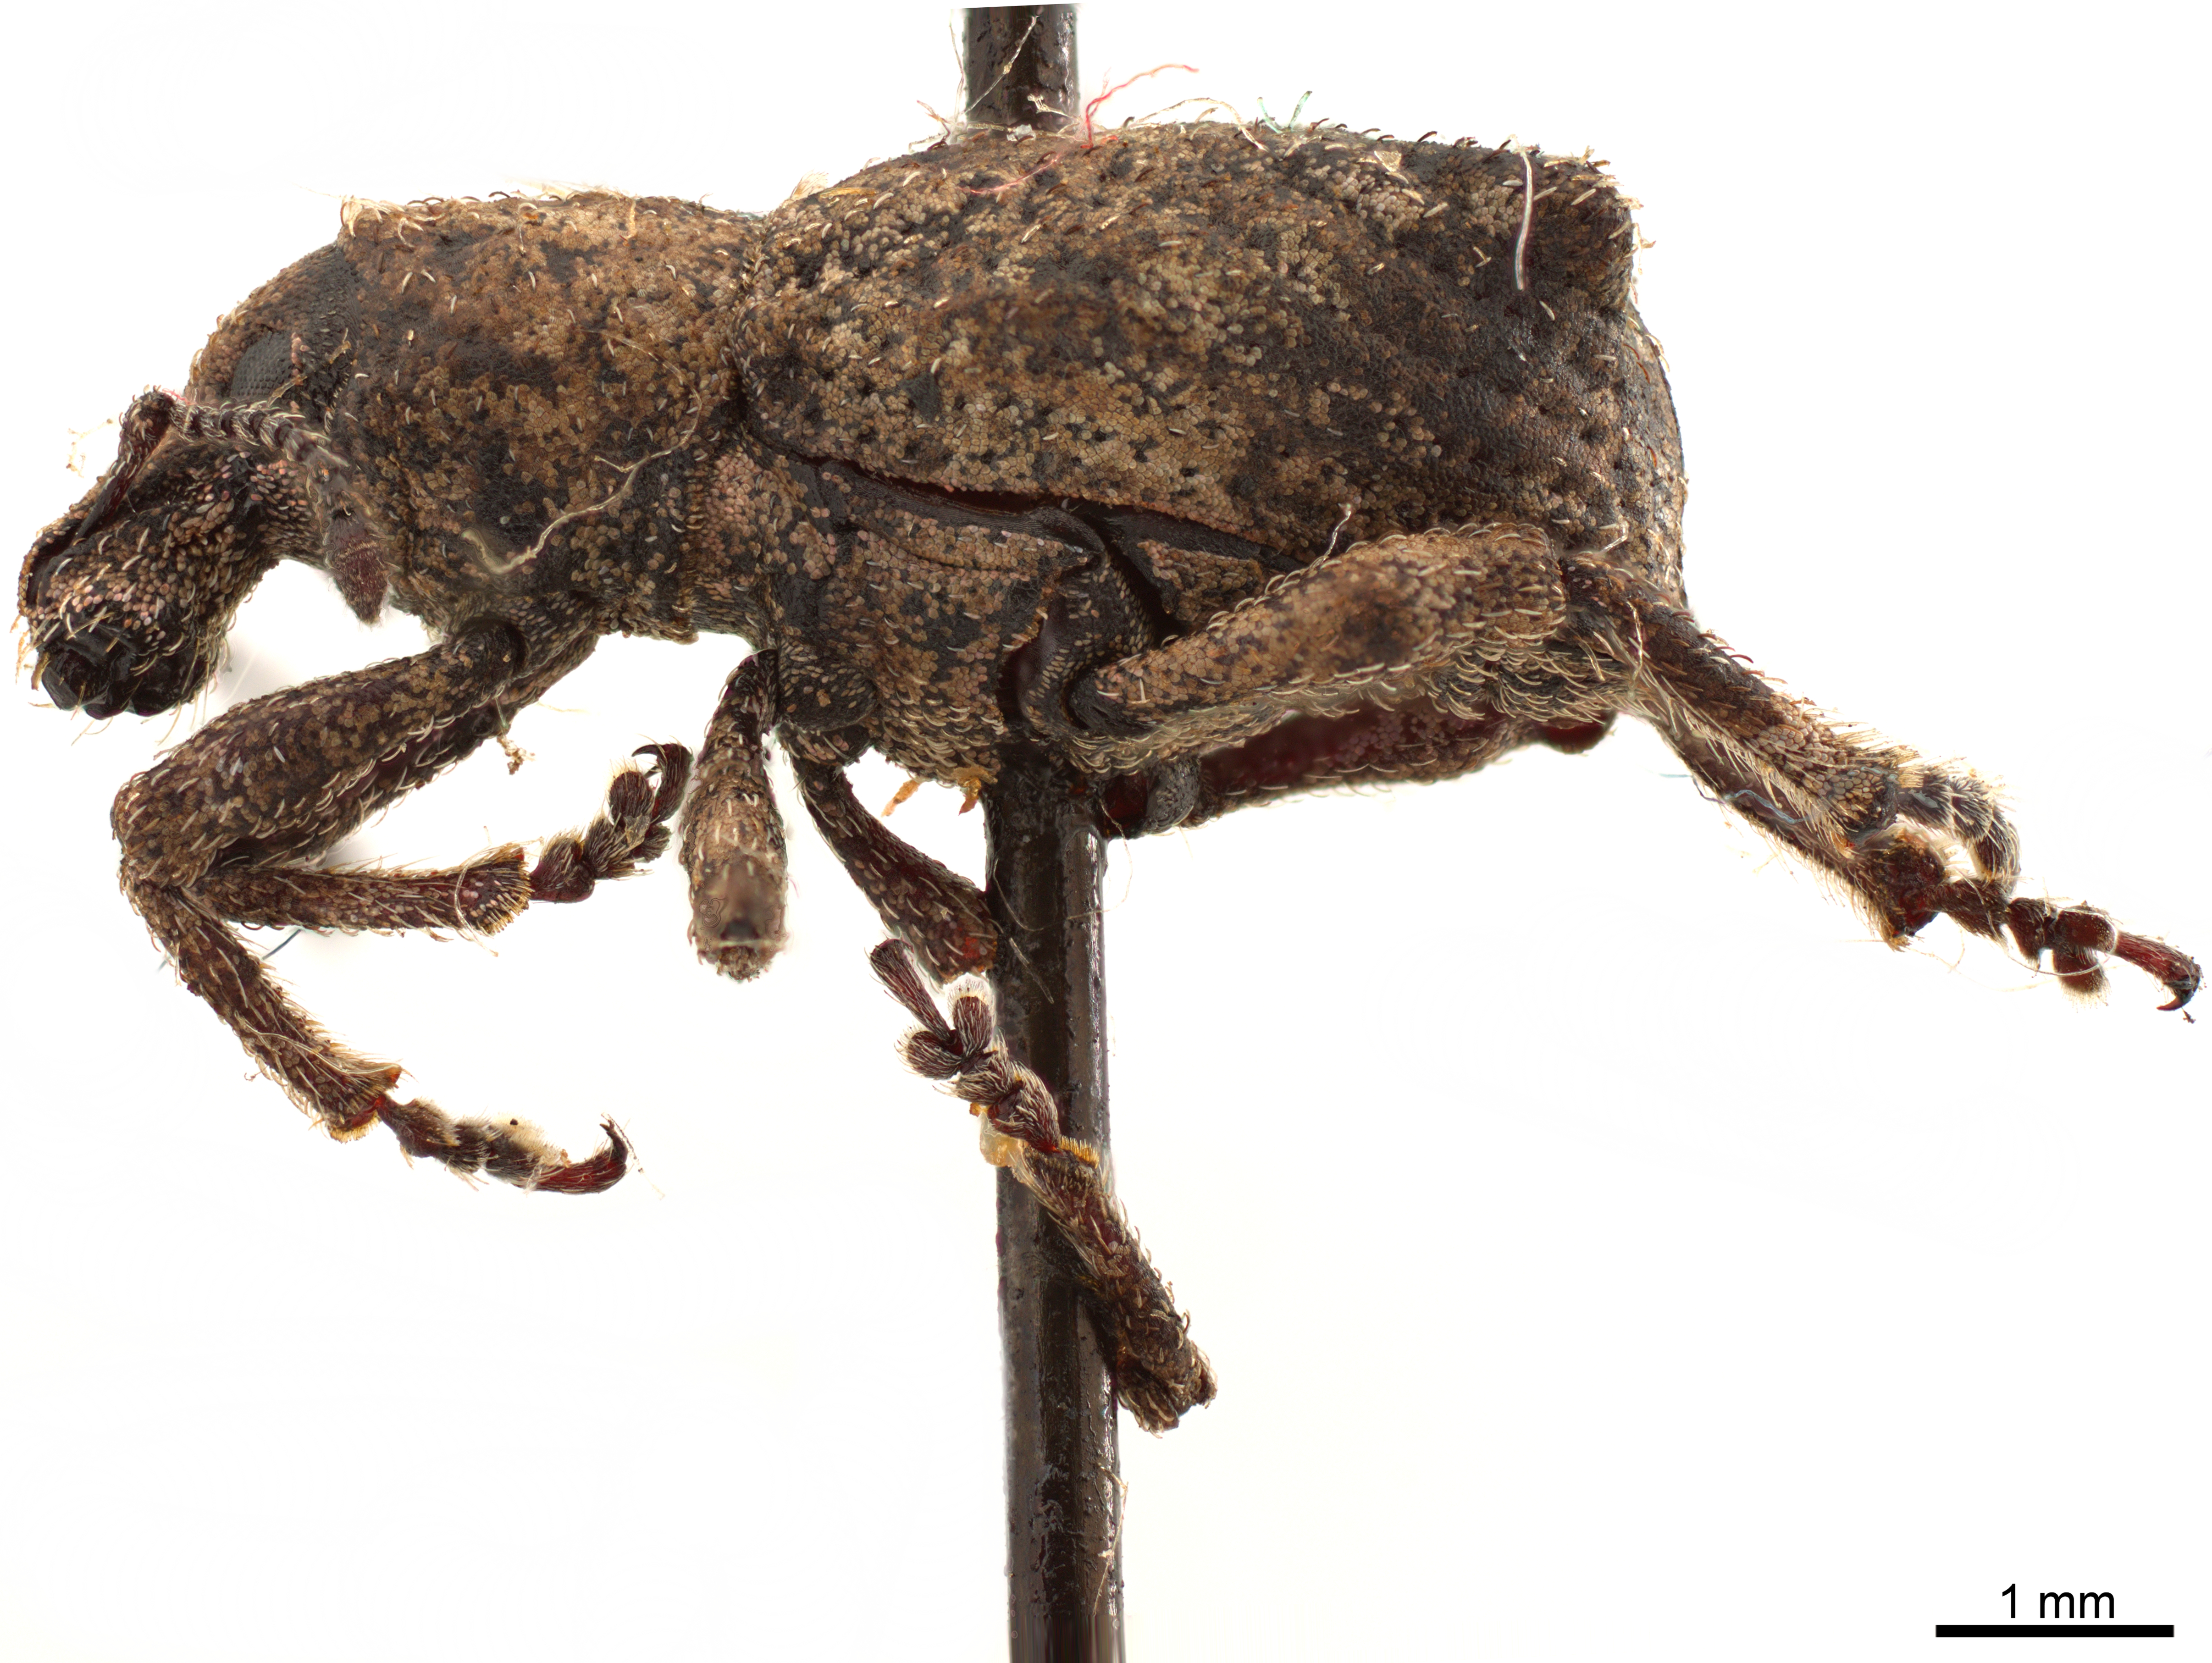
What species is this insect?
Geniocremnus laticollis
